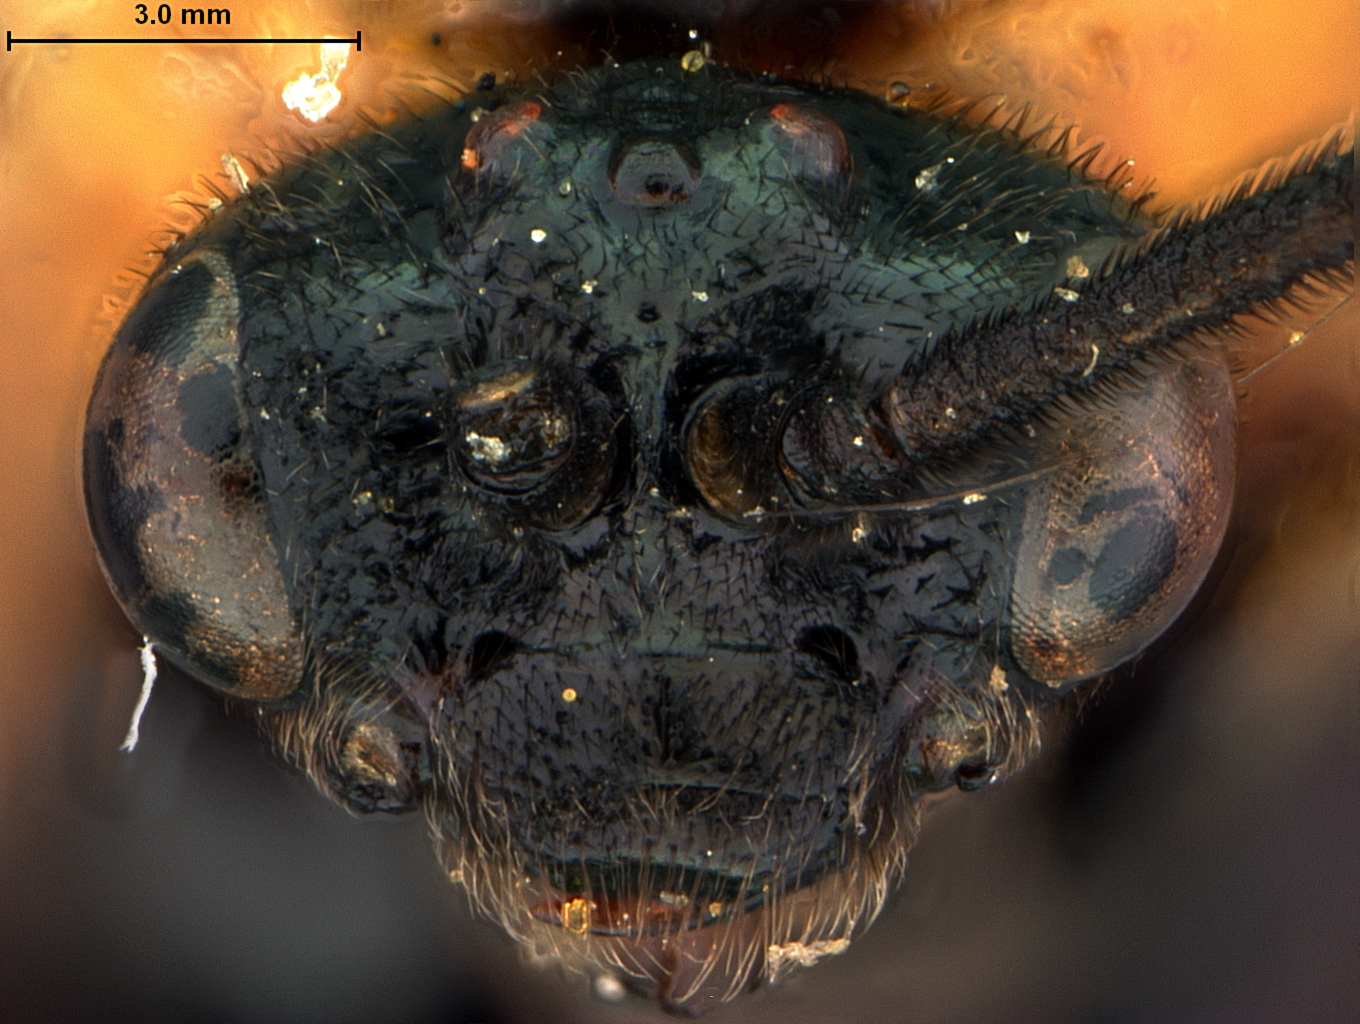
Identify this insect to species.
Sphacophilus barius
